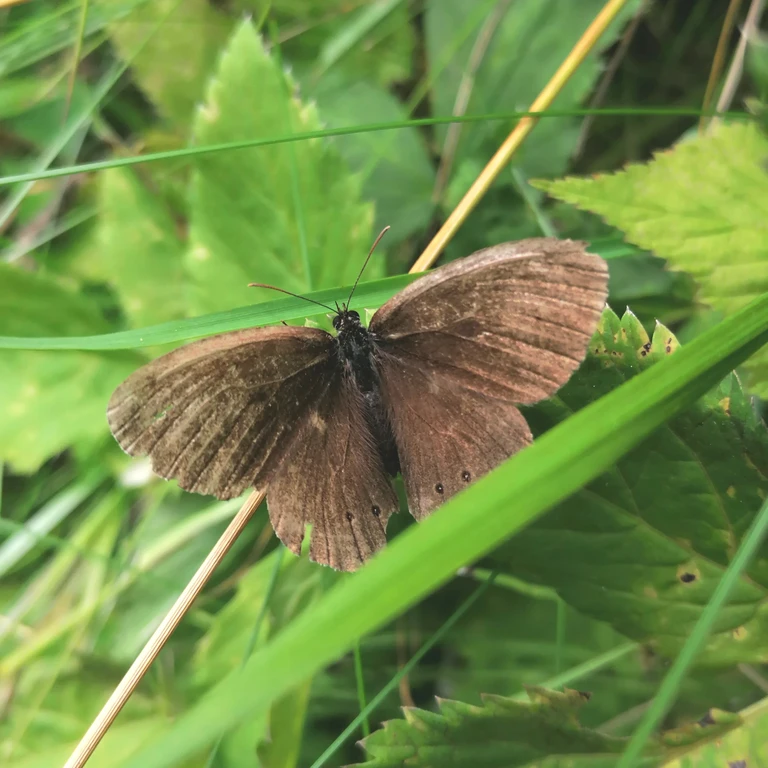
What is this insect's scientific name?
Aphantopus hyperantus
